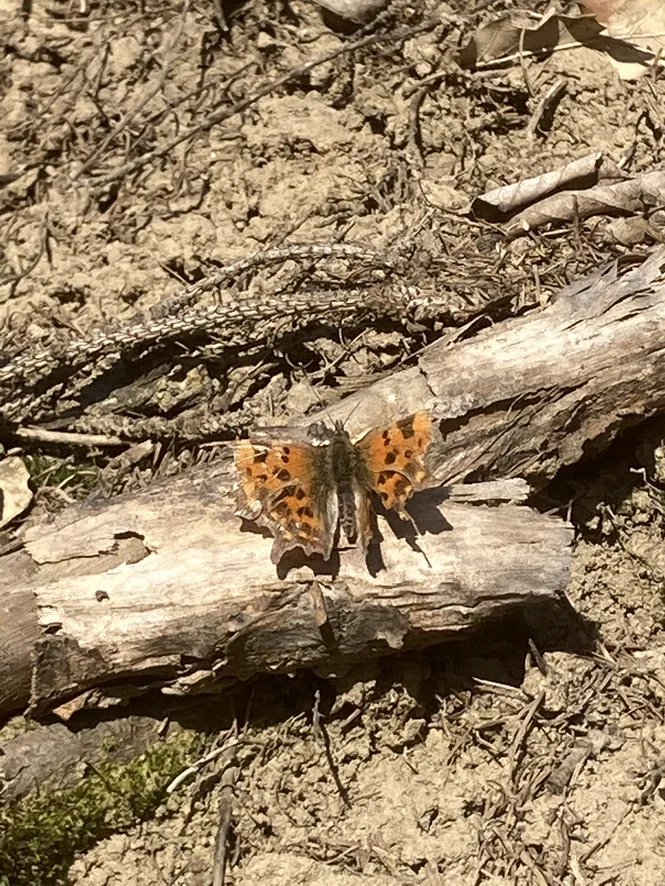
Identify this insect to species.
Polygonia c-album
